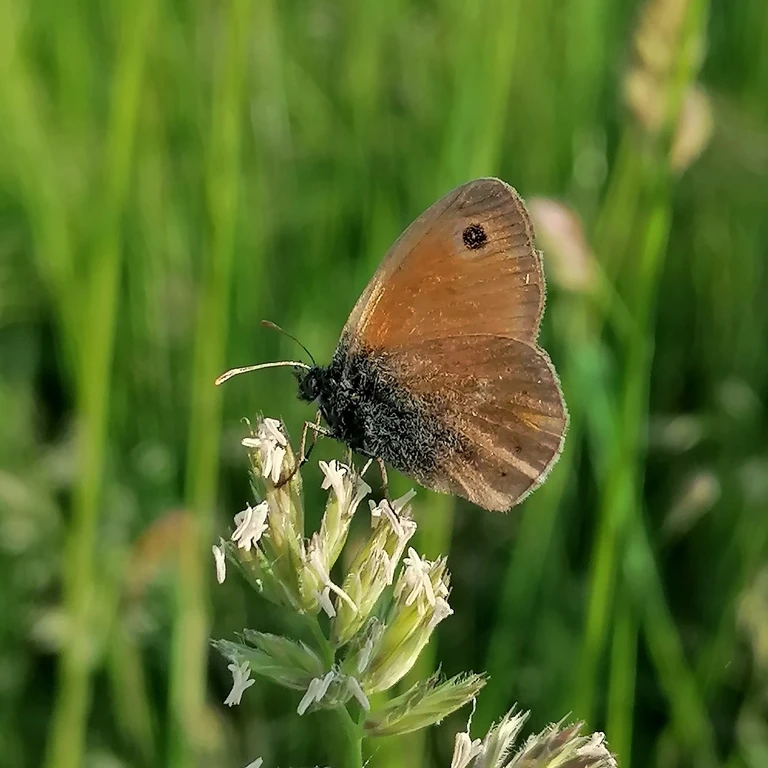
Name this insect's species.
Coenonympha pamphilus
